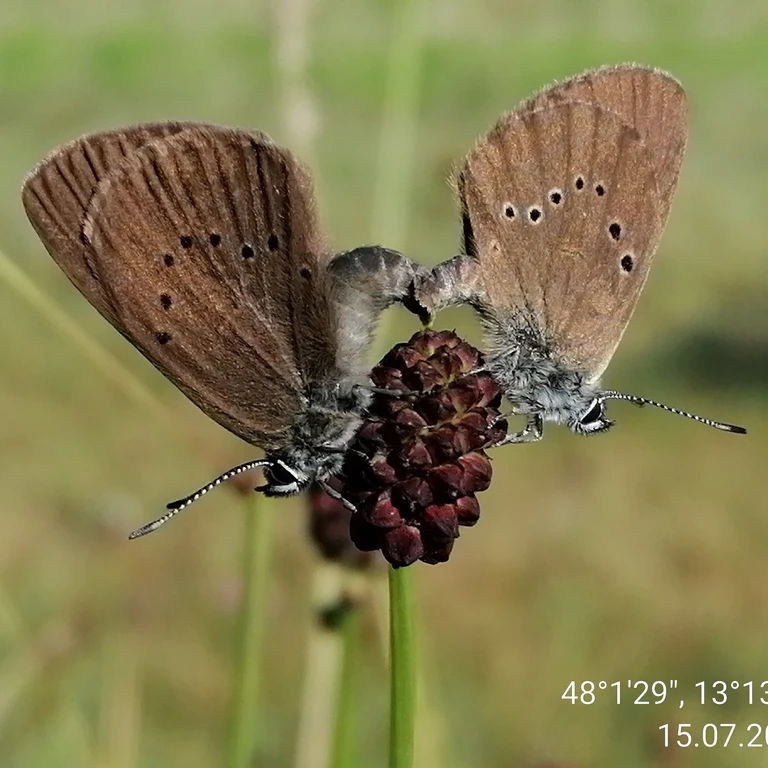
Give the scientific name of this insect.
Phengaris nausithous (also Maculinea nausithous)
